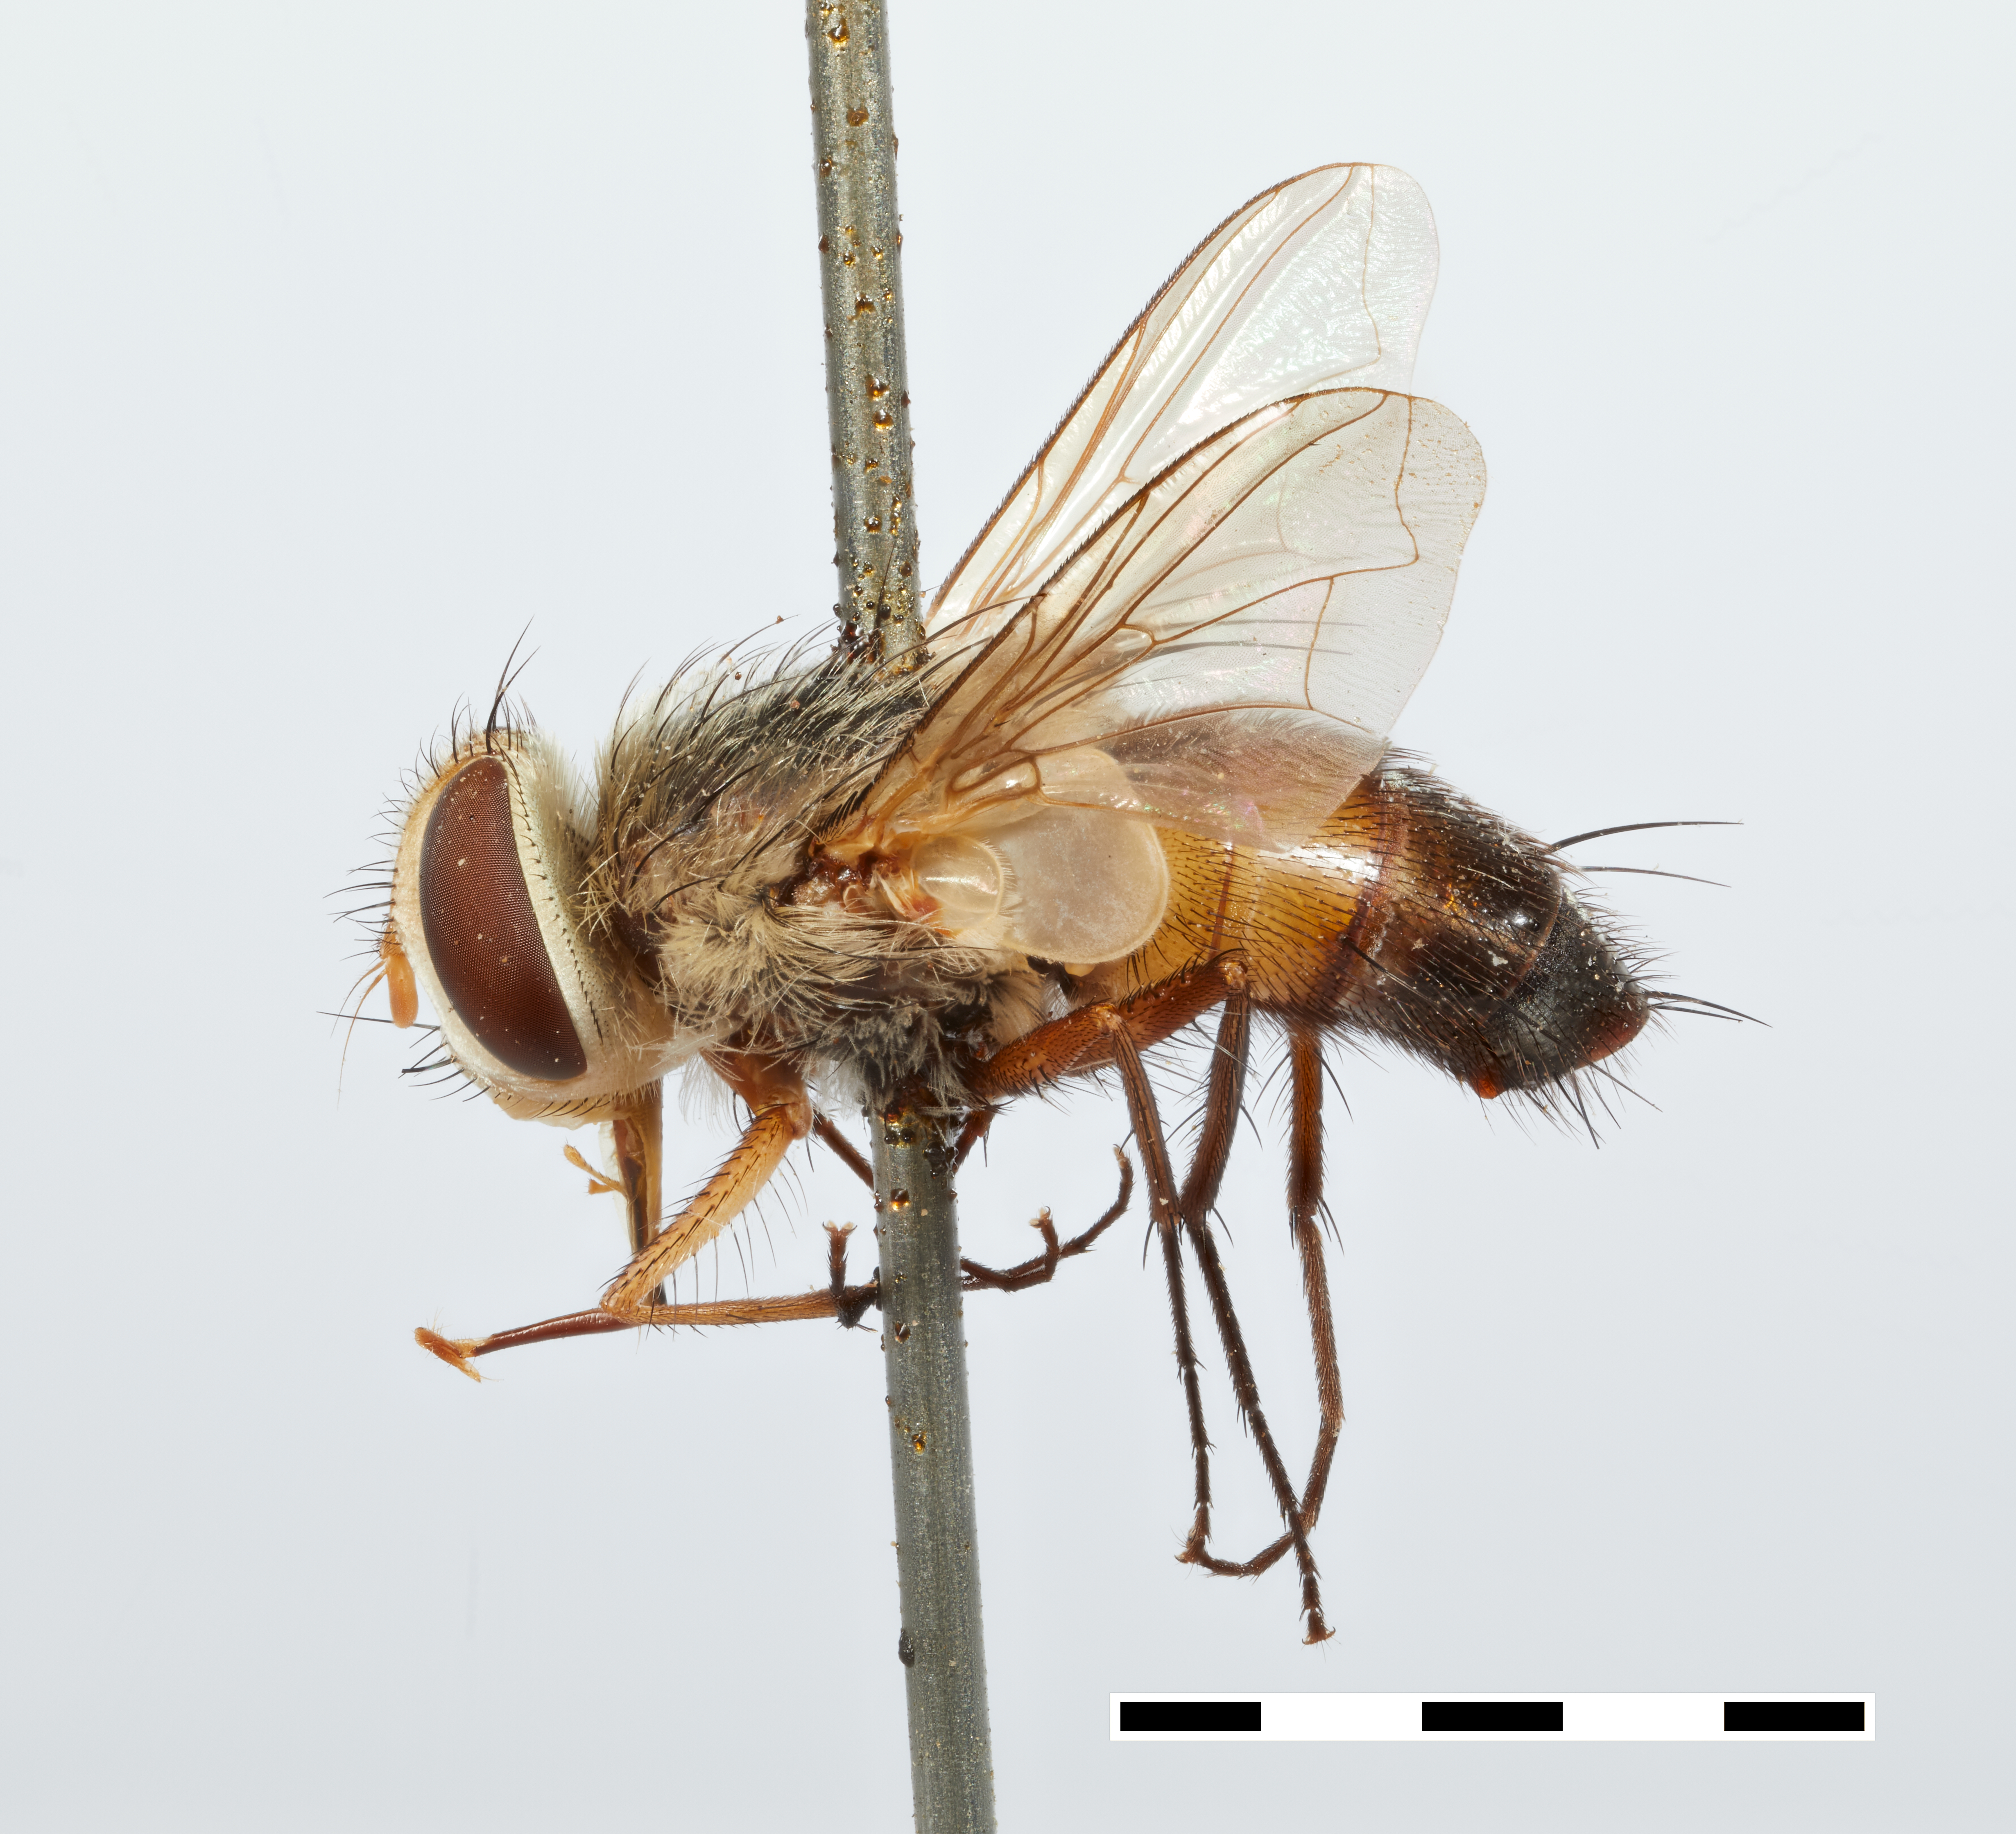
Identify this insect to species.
Comatacta nautlana
